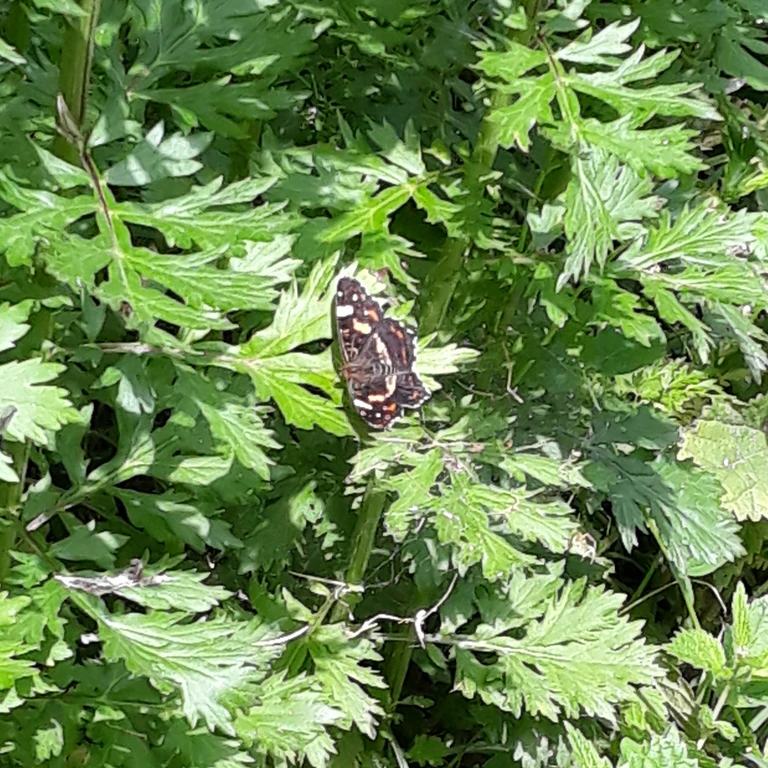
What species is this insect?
Araschnia levana
